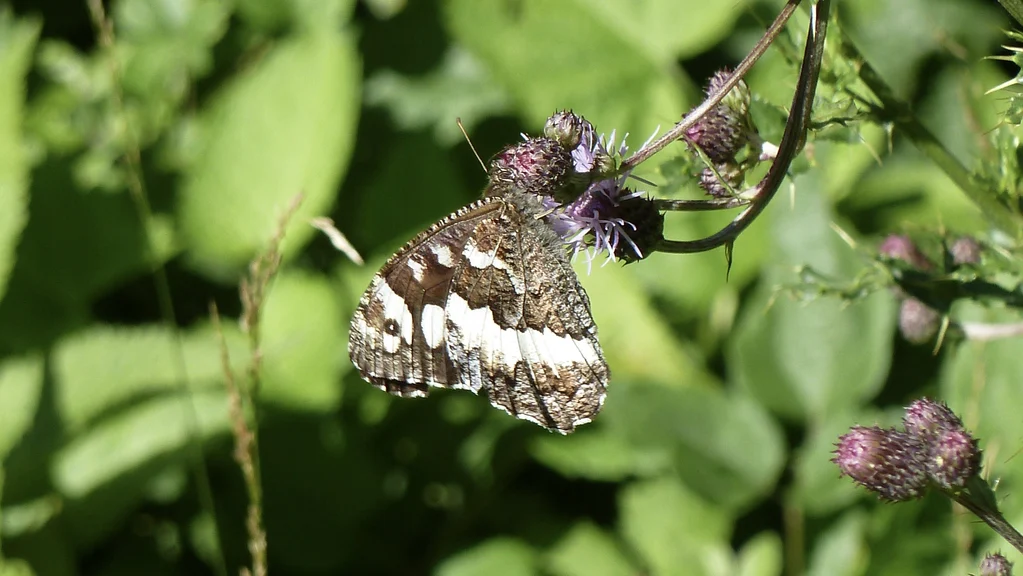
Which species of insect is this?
Brintesia circe
